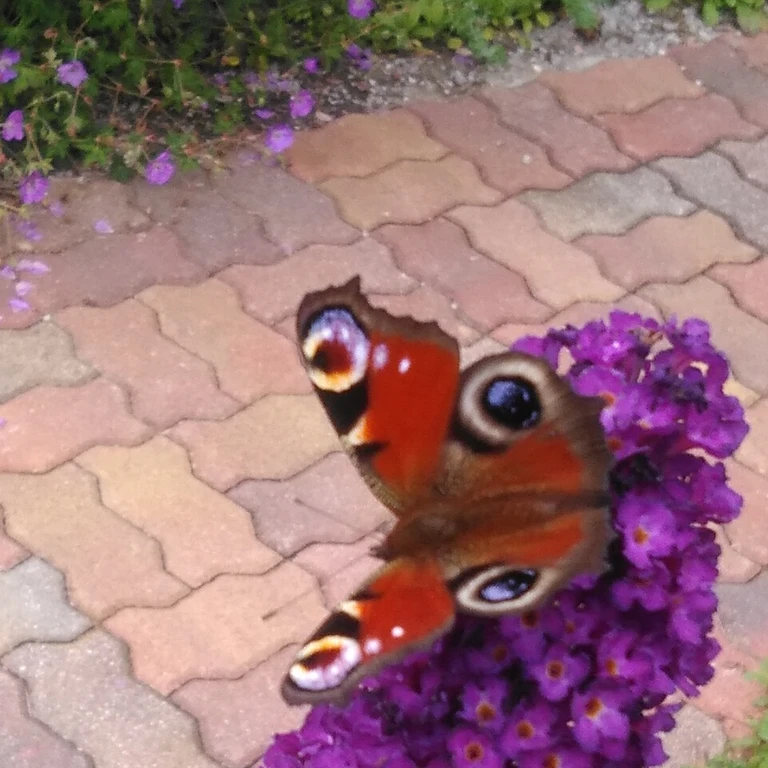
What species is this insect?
Aglais io
